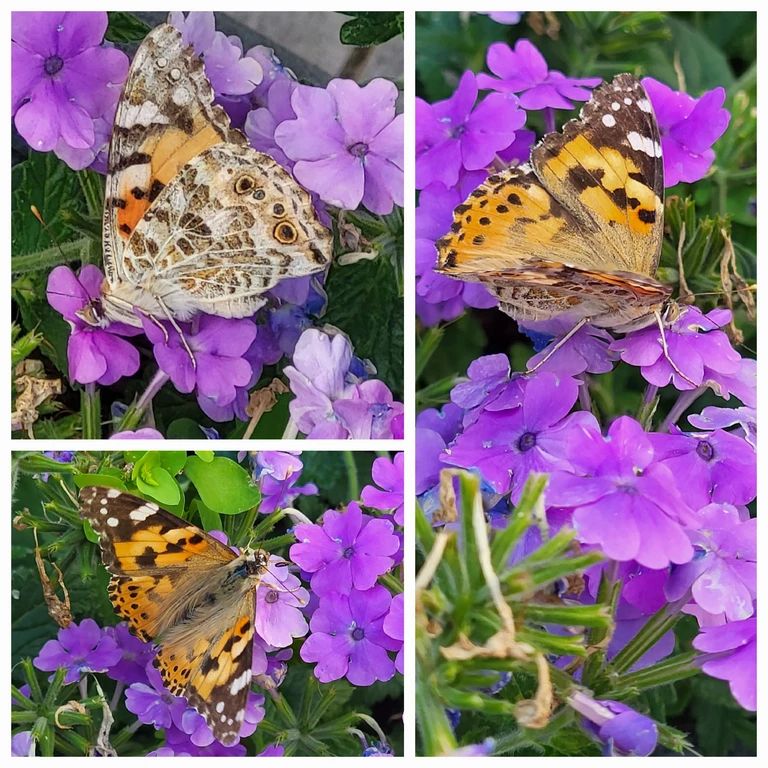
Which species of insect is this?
Vanessa cardui
